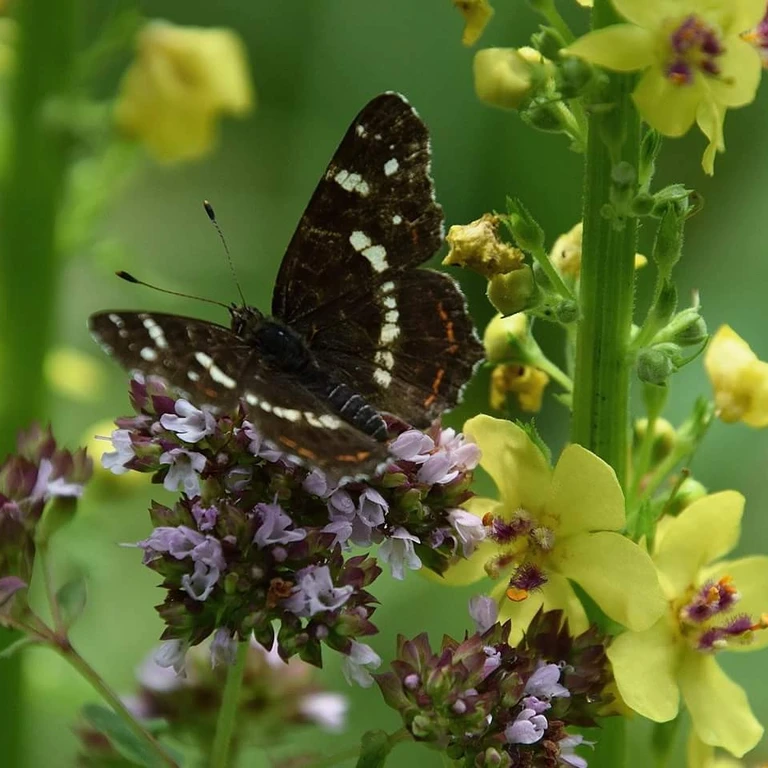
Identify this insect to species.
Araschnia levana
